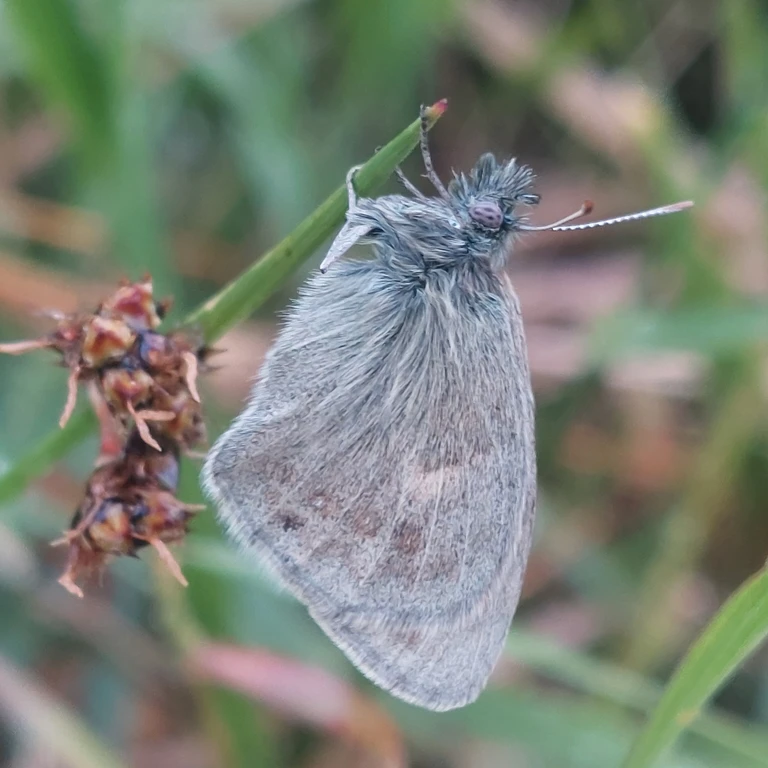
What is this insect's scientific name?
Coenonympha pamphilus
